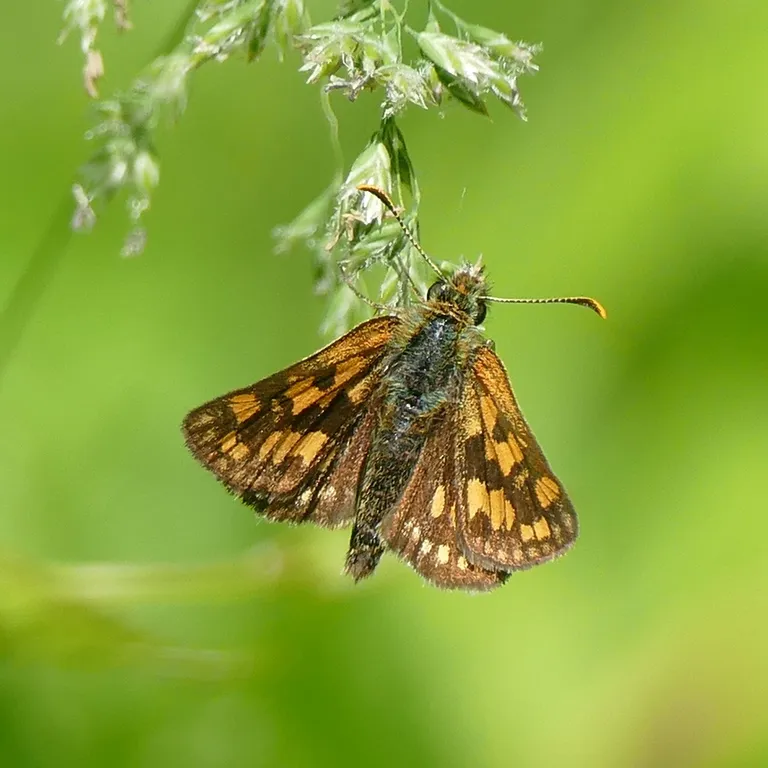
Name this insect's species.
Carterocephalus palaemon
